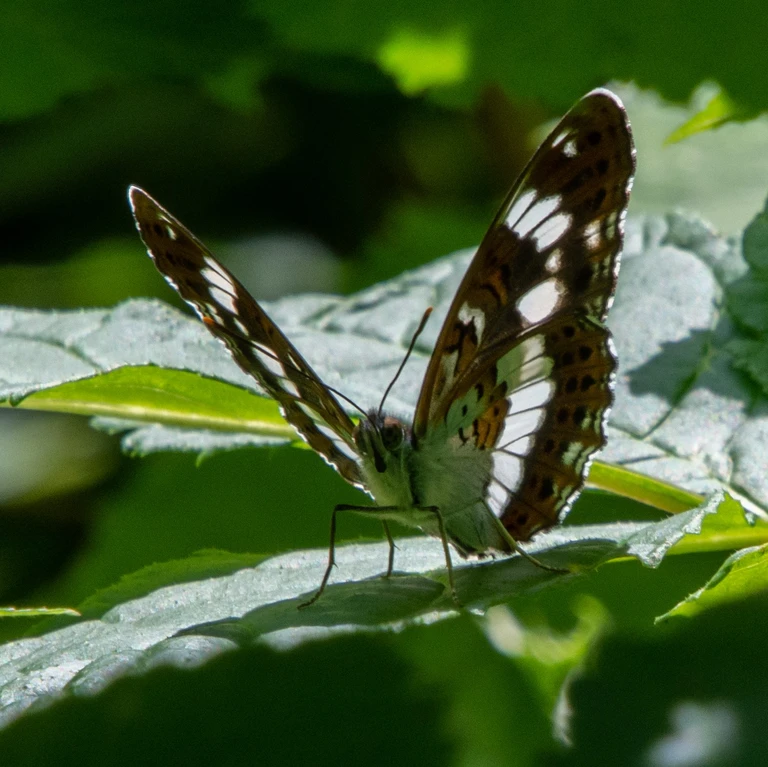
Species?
Limenitis camilla (also Ladoga camilla)
